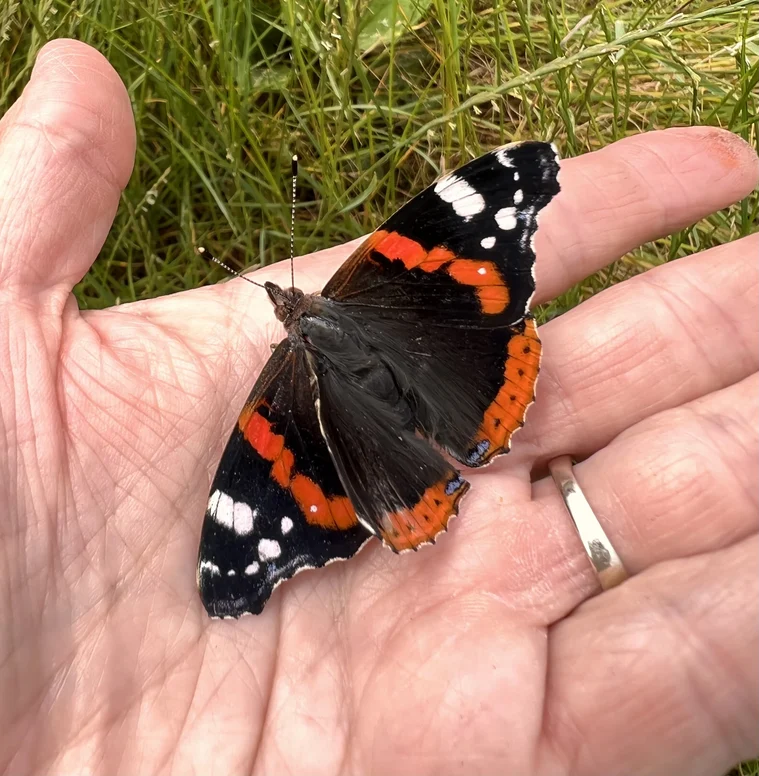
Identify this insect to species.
Vanessa atalanta
